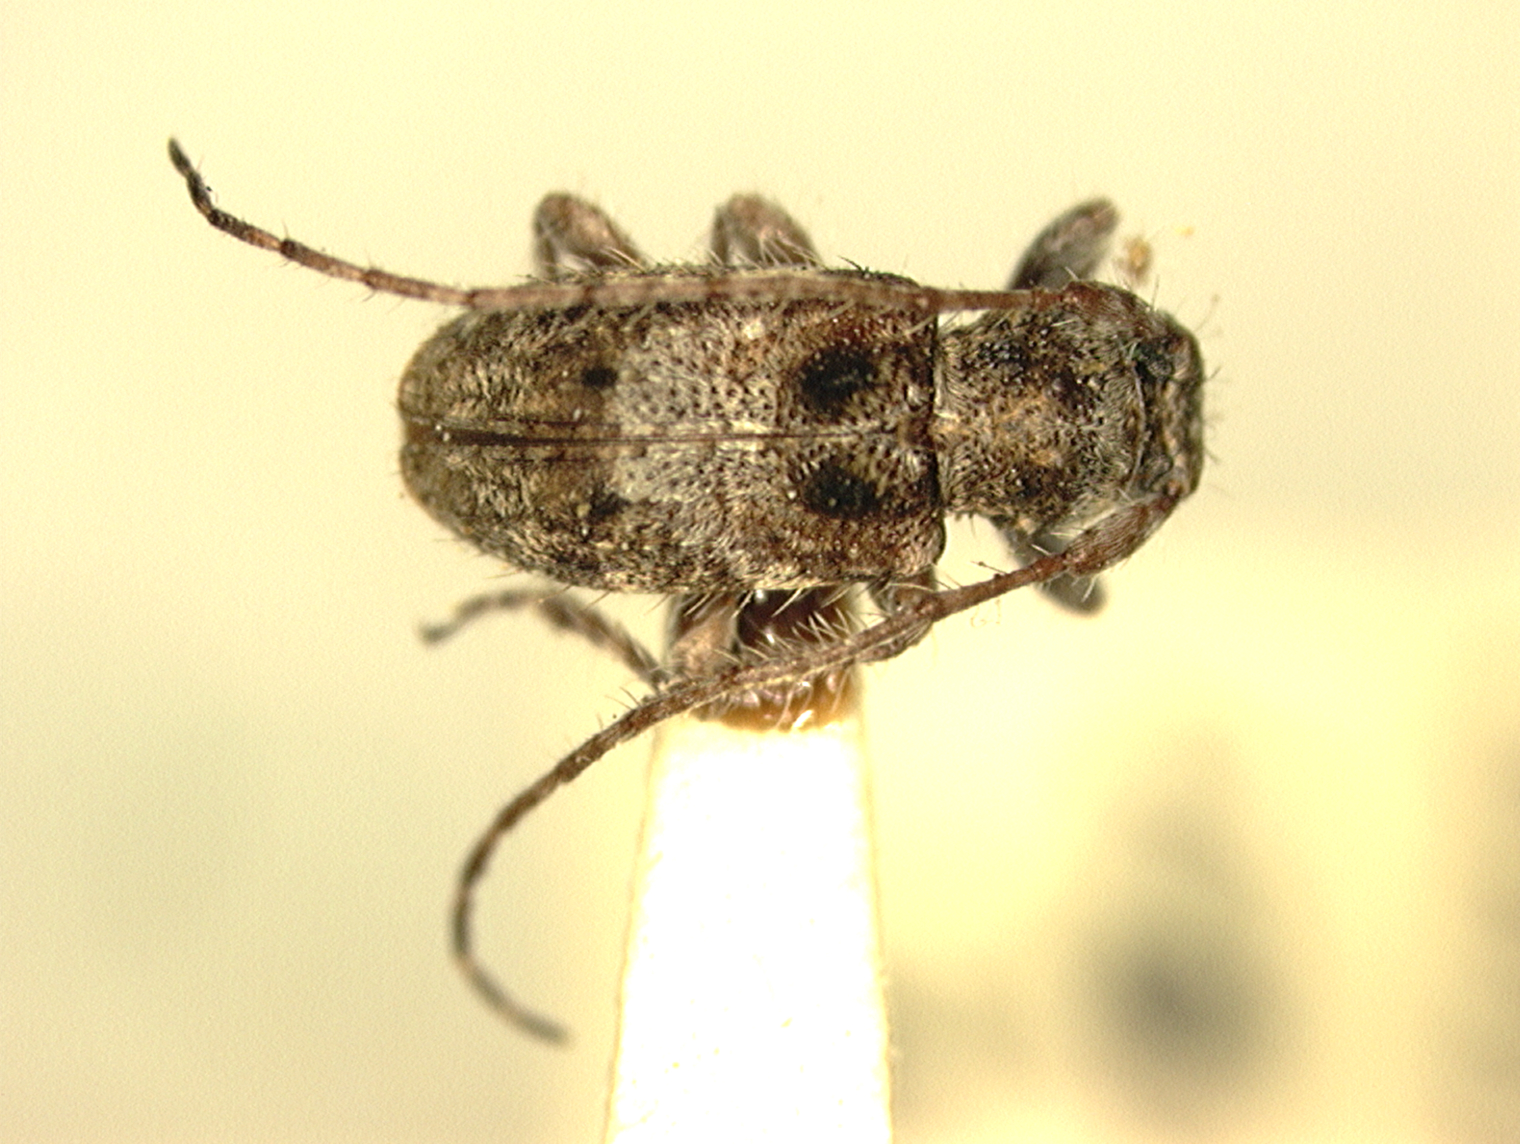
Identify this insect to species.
Oectropsis latifrons
